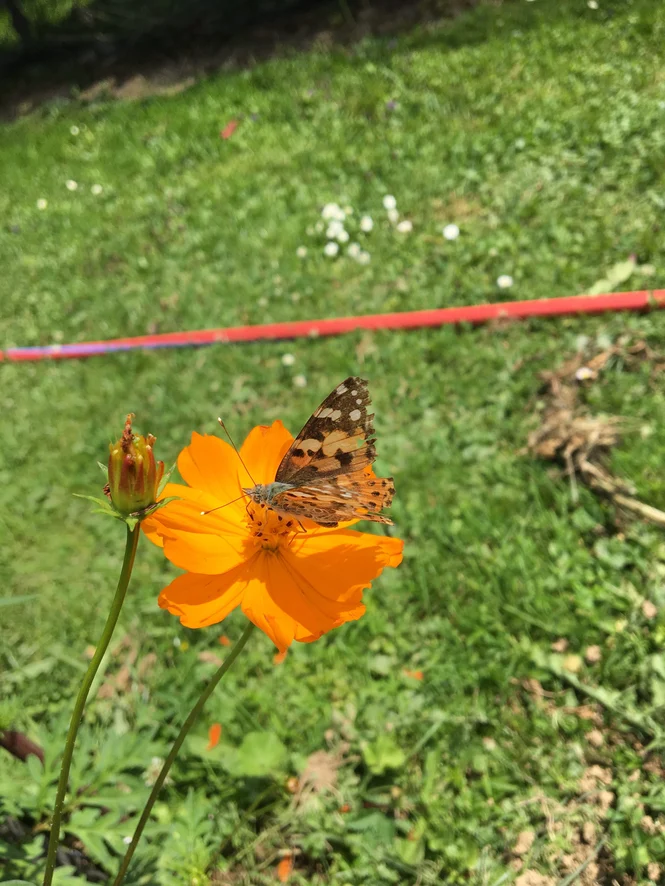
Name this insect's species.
Vanessa cardui
